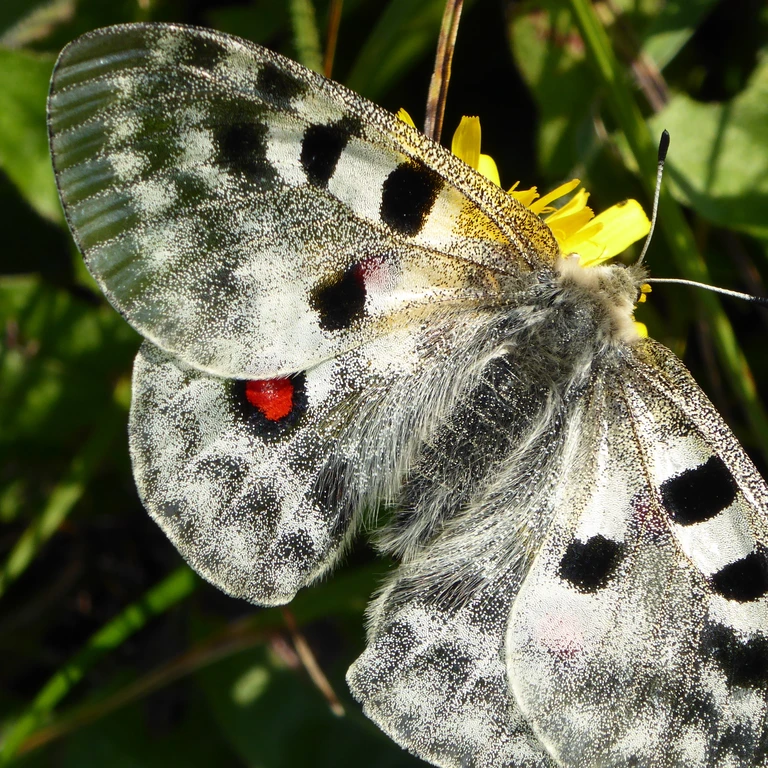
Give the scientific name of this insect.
Parnassius apollo
